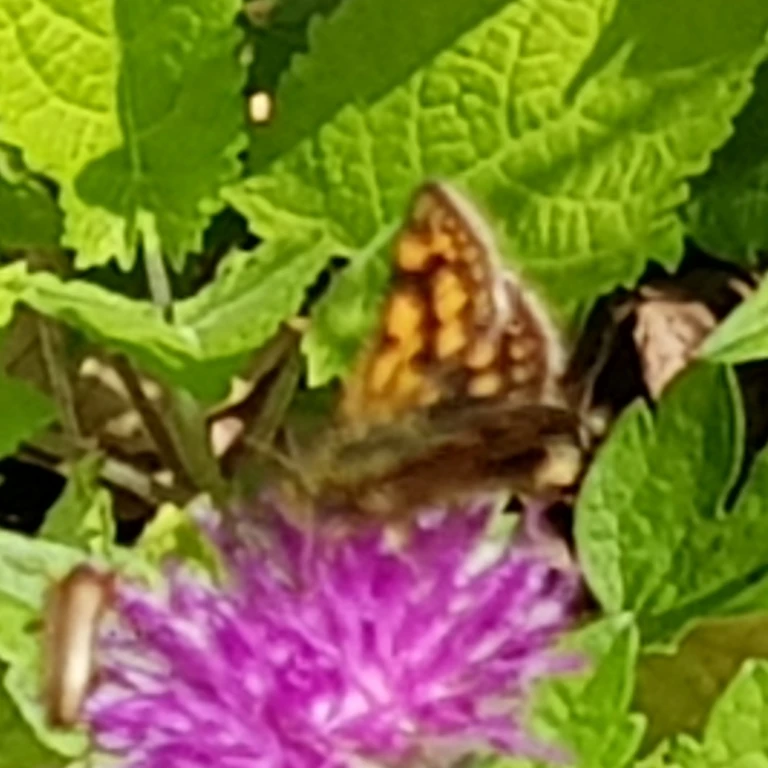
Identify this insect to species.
Carterocephalus palaemon
